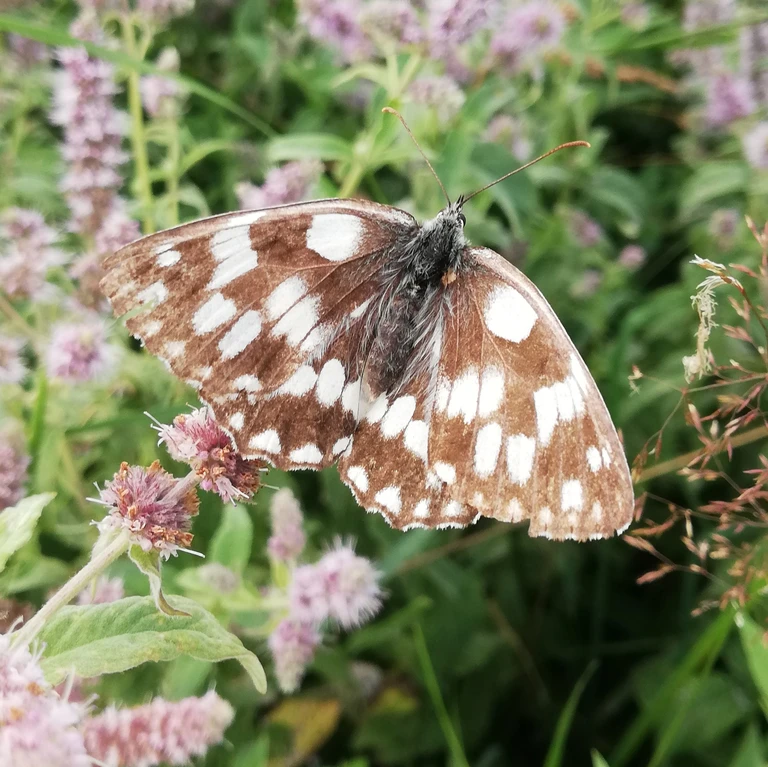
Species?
Melanargia galathea
